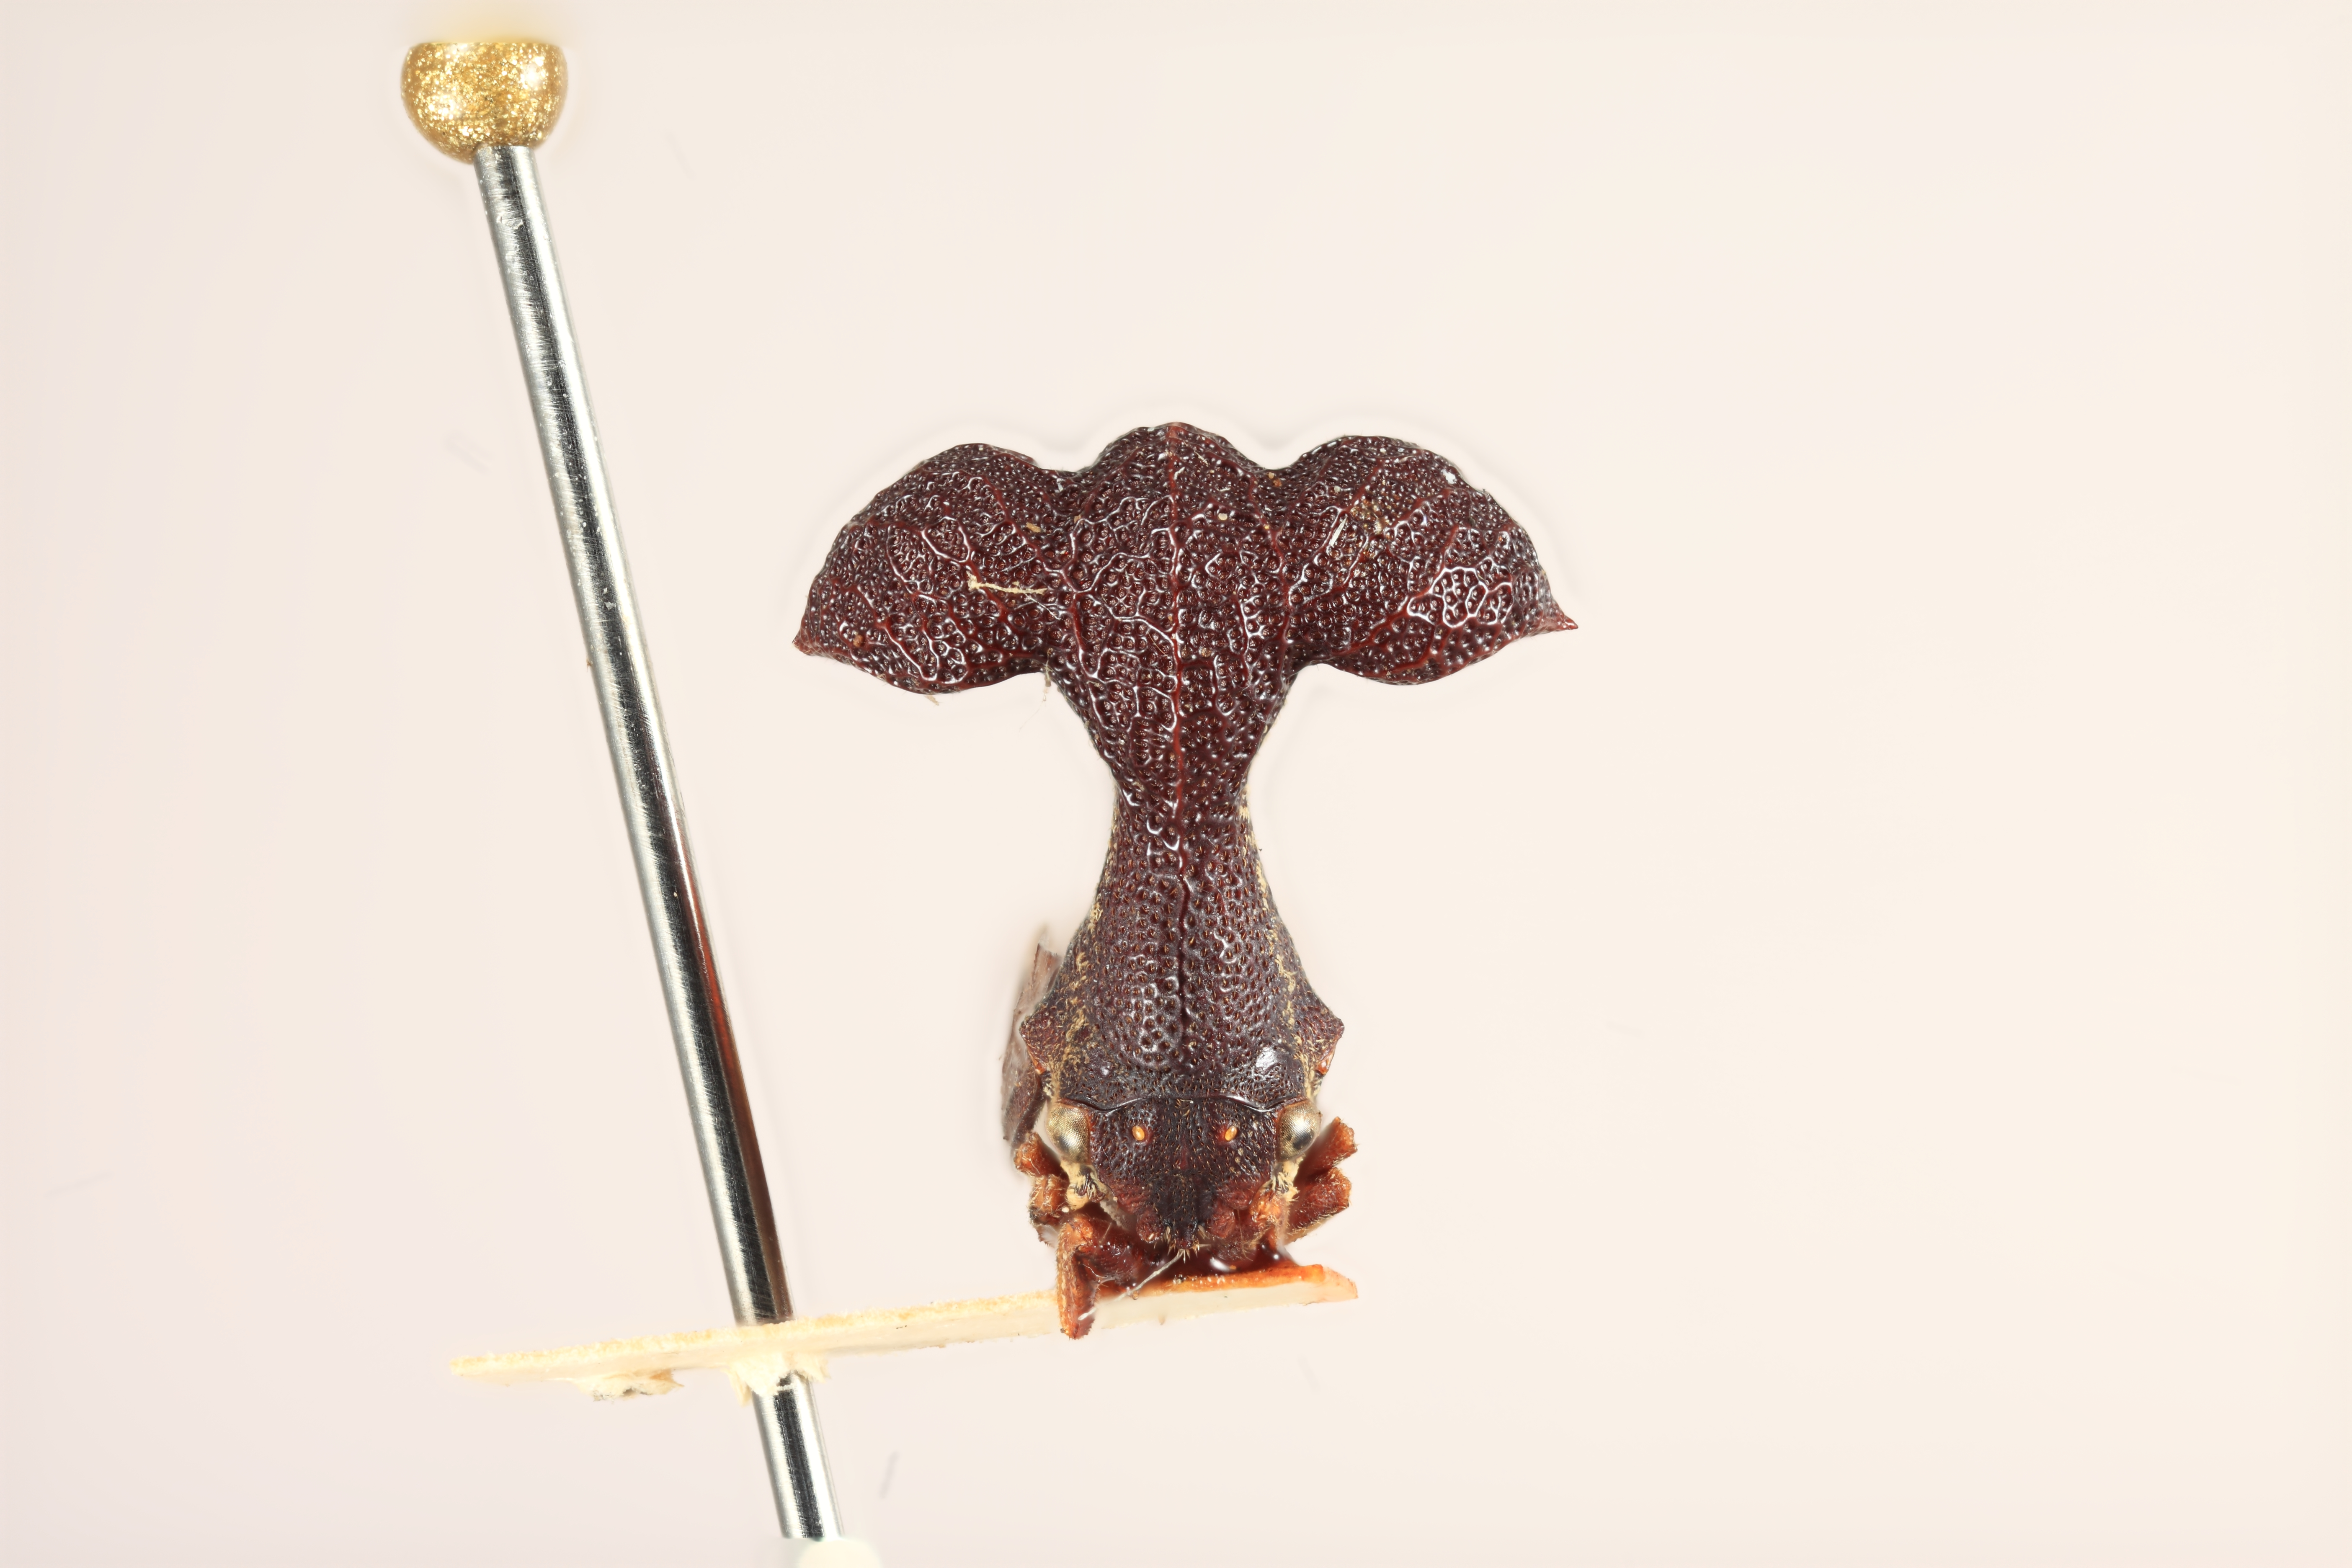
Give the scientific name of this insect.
Clonauchenia mirabilis
